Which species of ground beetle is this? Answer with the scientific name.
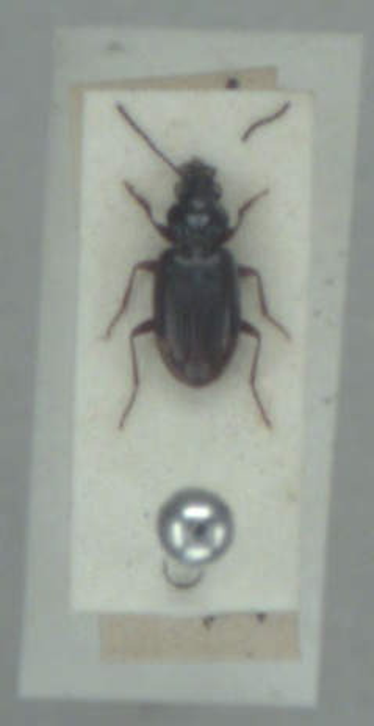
Bembidion lunulatum
